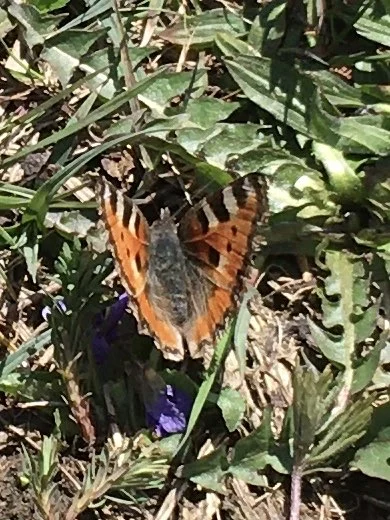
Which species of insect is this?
Aglais urticae
